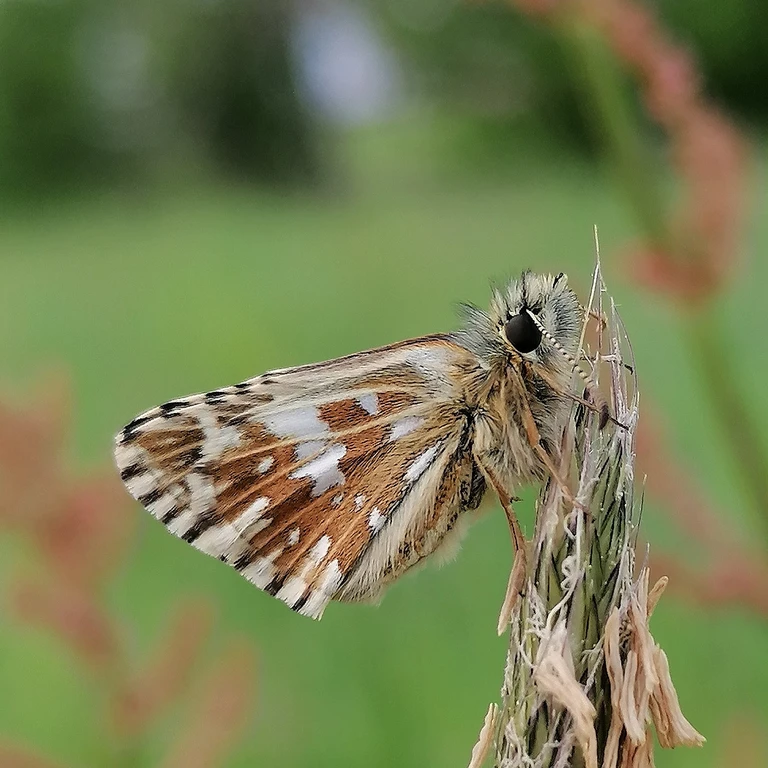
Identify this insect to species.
Pyrgus malvae
